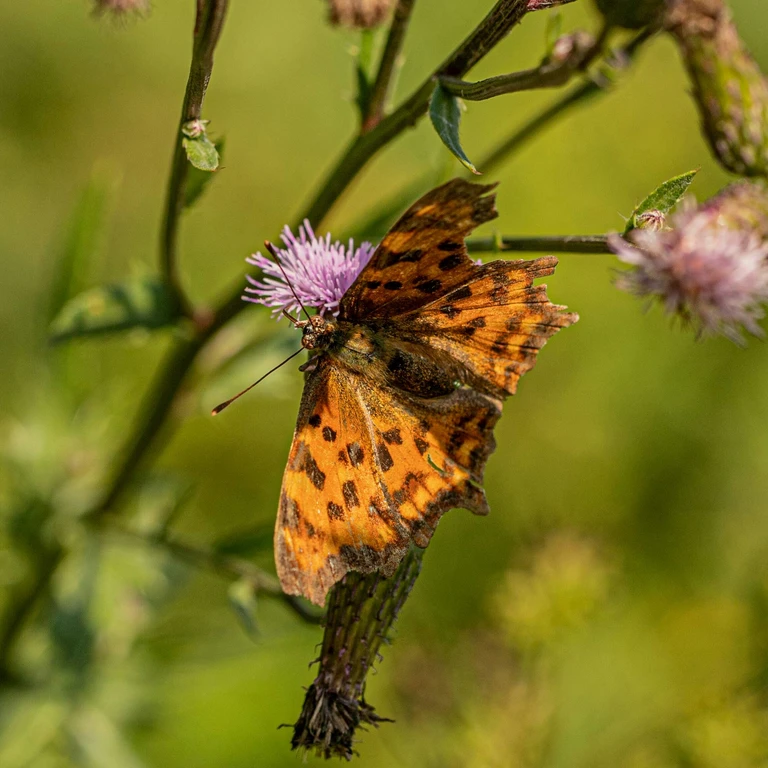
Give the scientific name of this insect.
Polygonia c-album
